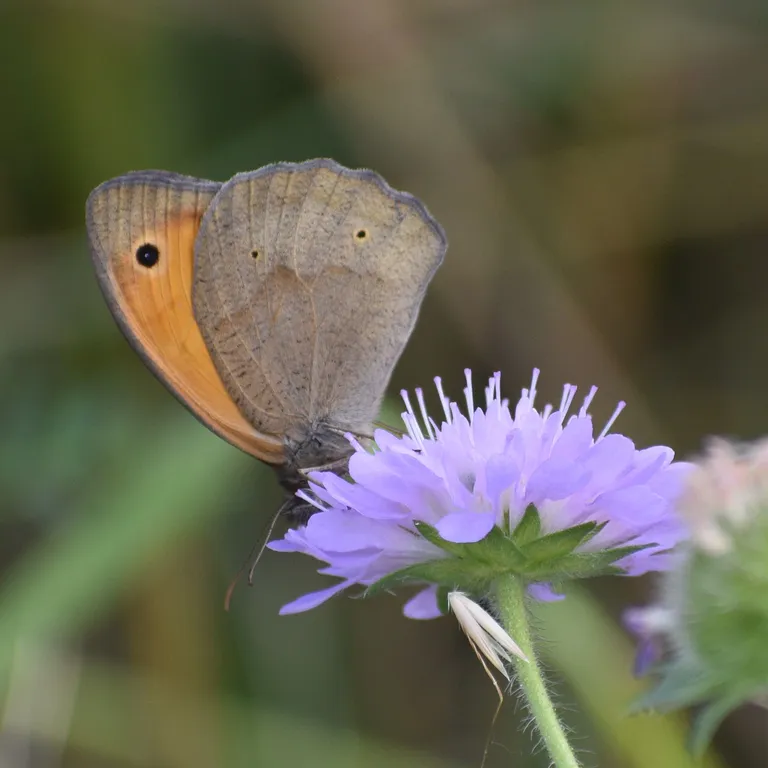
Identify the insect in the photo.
Maniola jurtina
